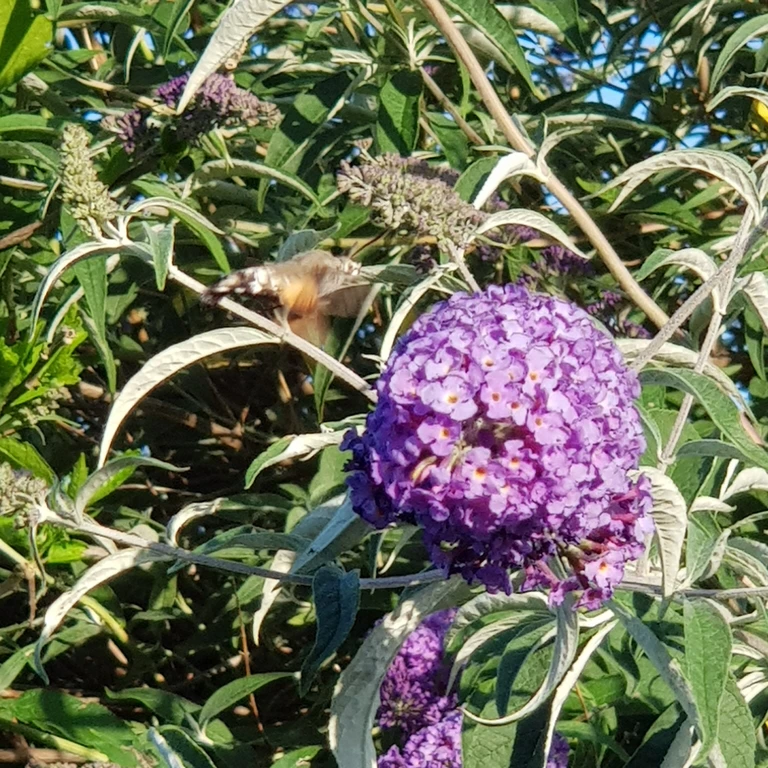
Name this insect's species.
Macroglossum stellatarum
